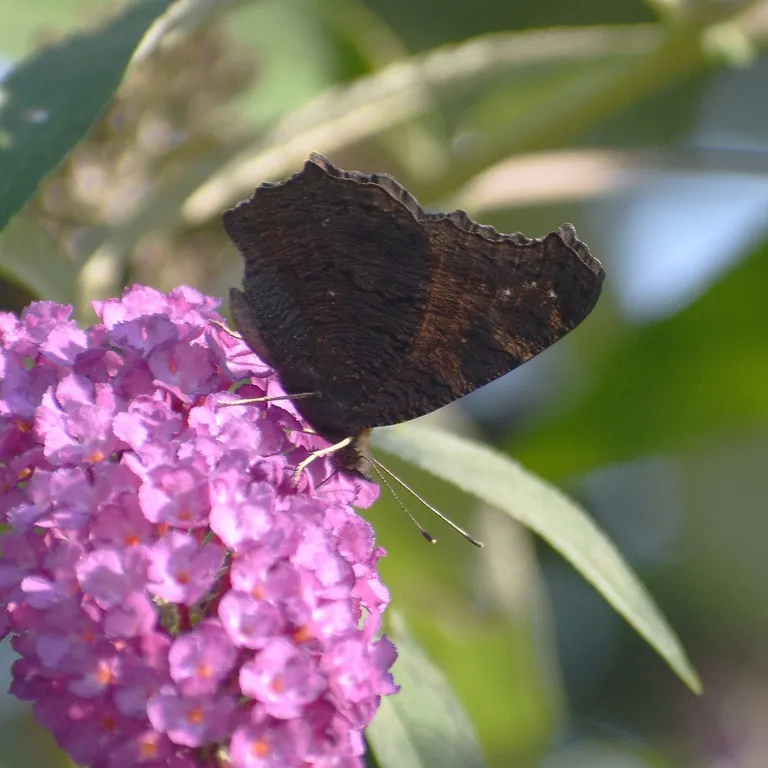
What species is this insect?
Aglais io
